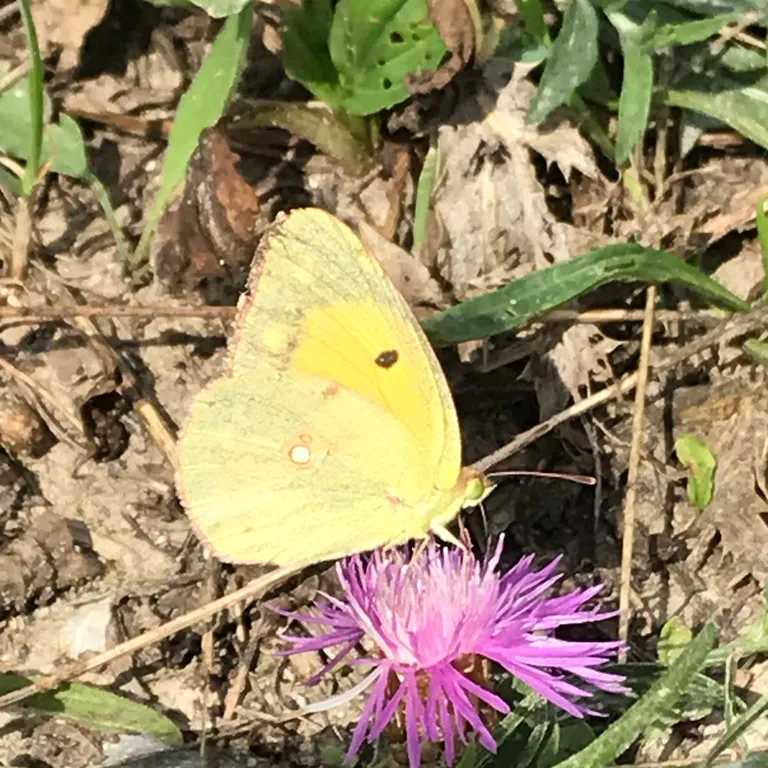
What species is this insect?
Colias croceus
